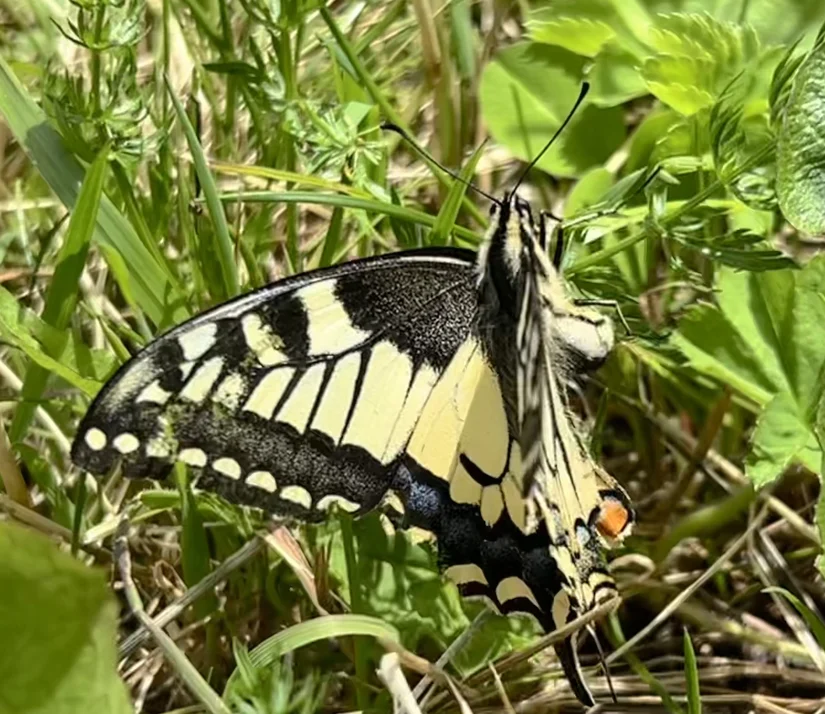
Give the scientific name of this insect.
Papilio machaon
